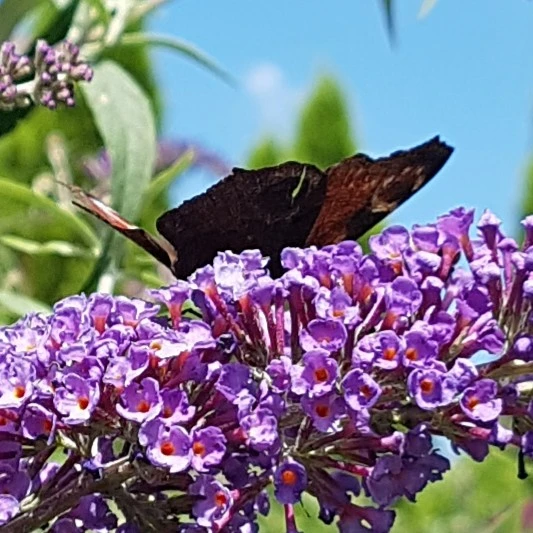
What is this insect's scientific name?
Aglais io
